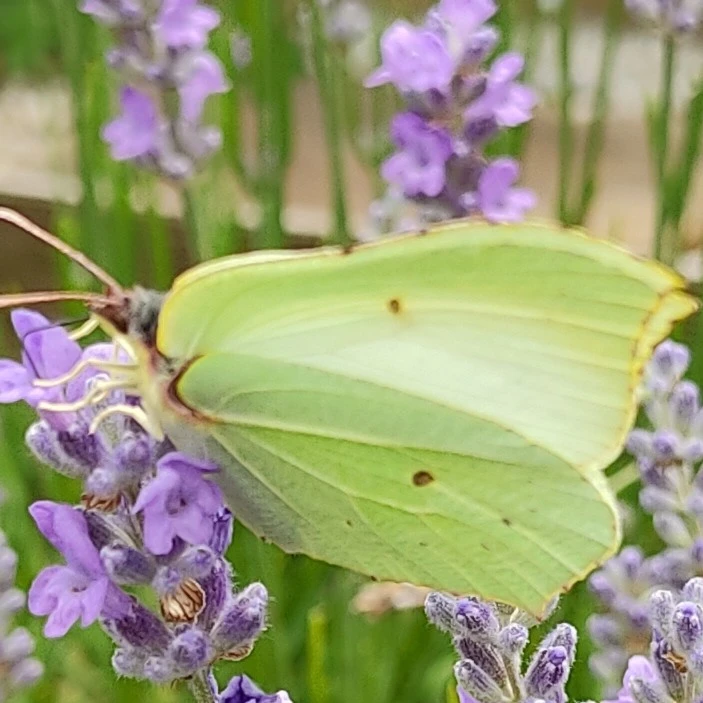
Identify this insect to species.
Gonepteryx rhamni
